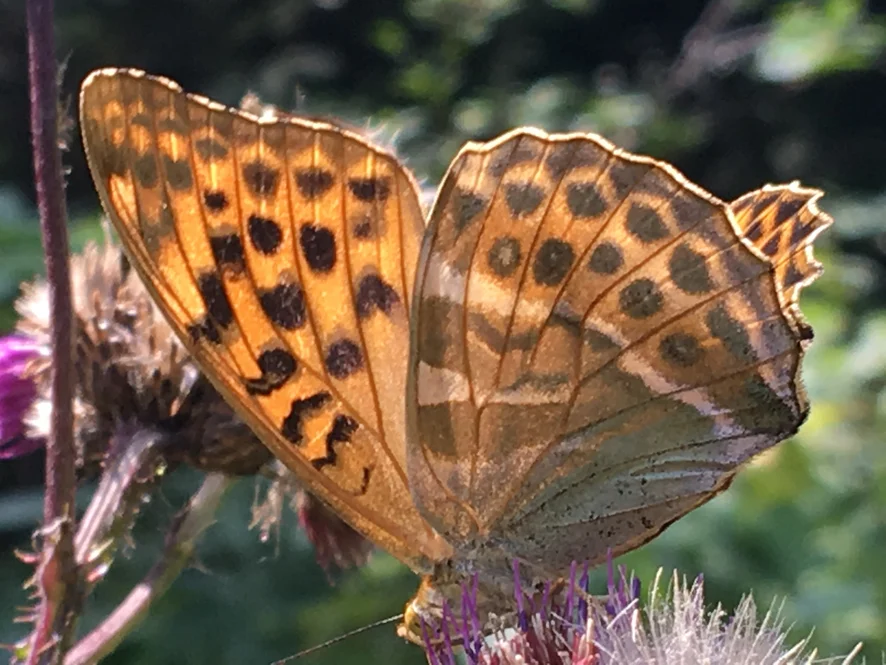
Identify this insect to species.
Argynnis paphia
